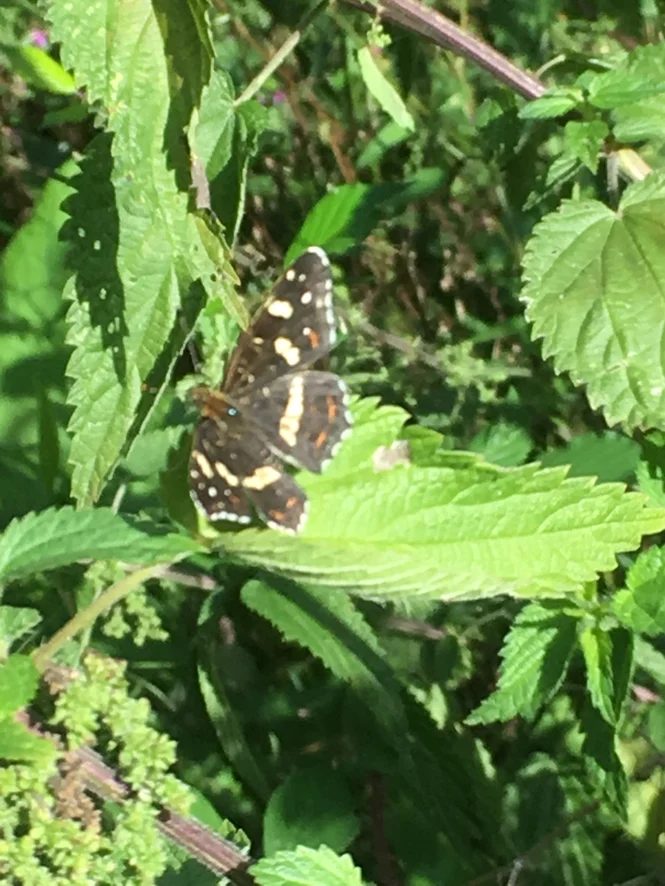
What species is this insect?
Araschnia levana
